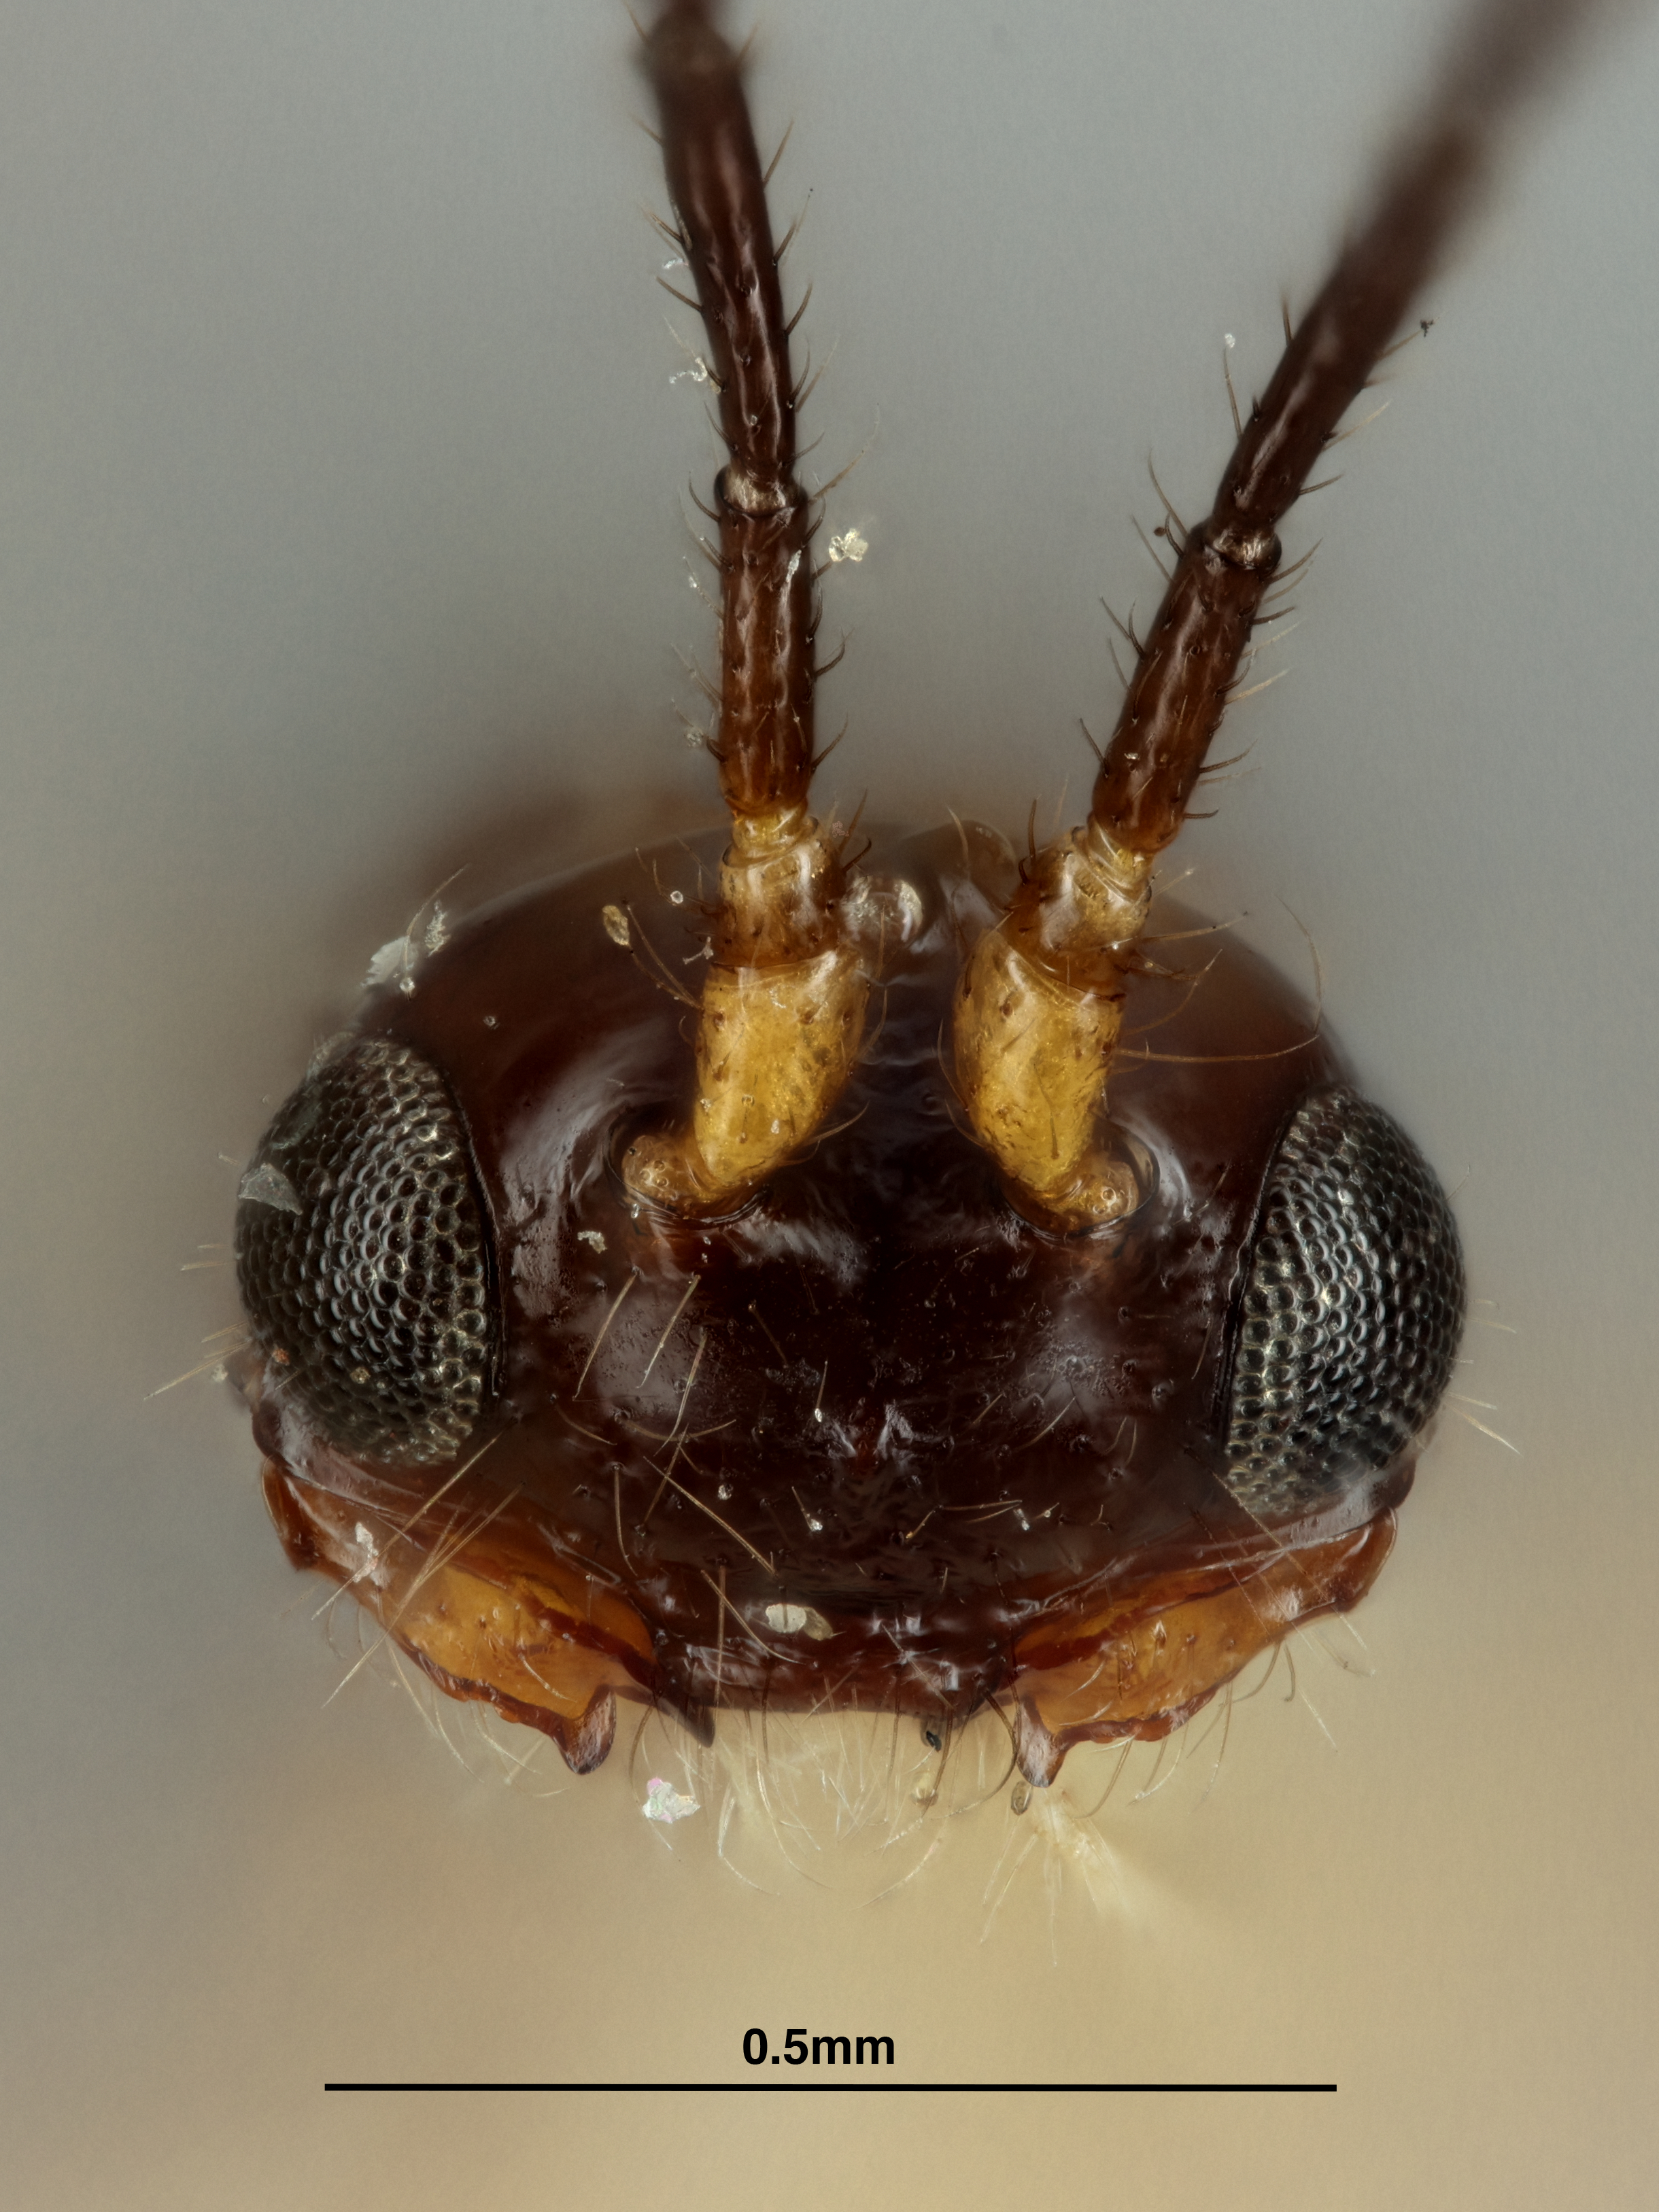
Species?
Aphaereta juddi
